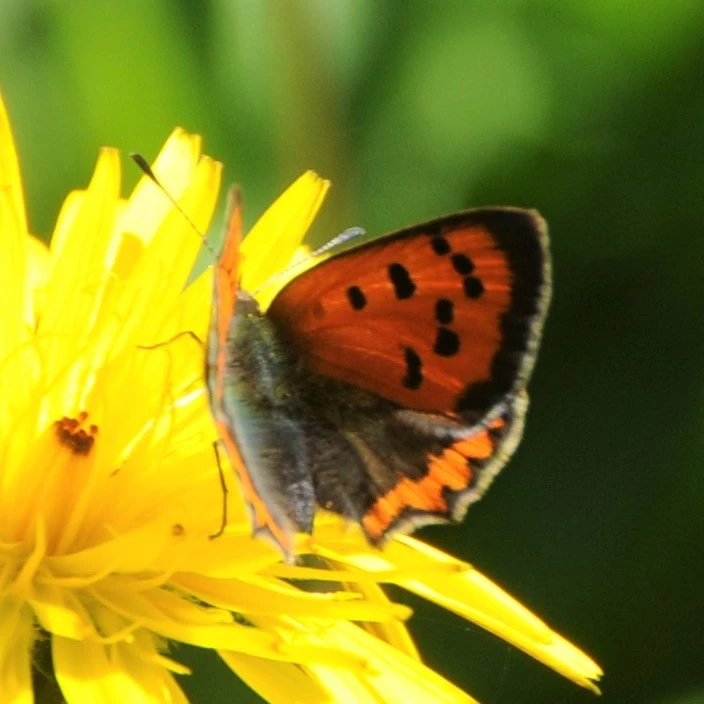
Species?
Lycaena phlaeas
